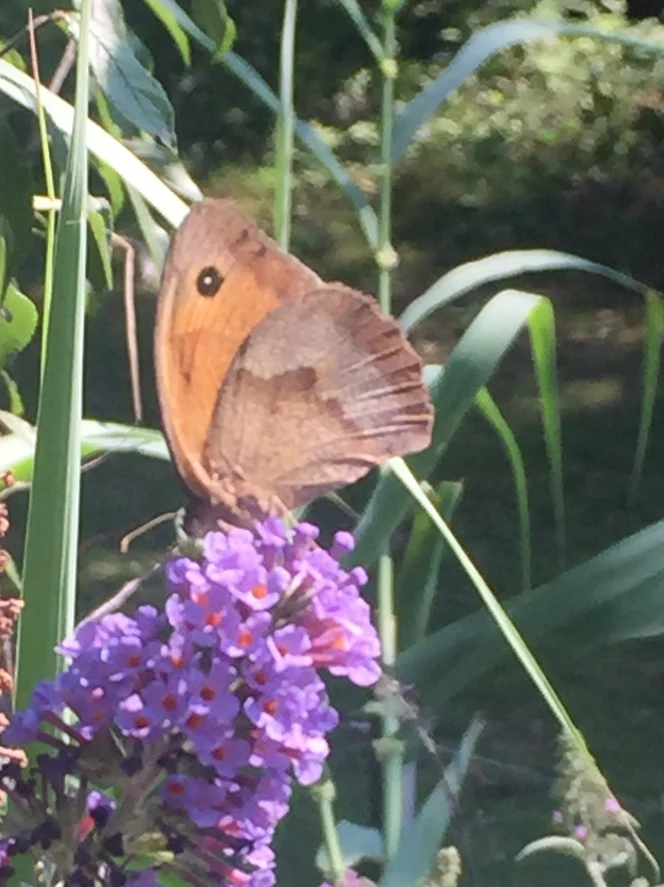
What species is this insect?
Maniola jurtina
